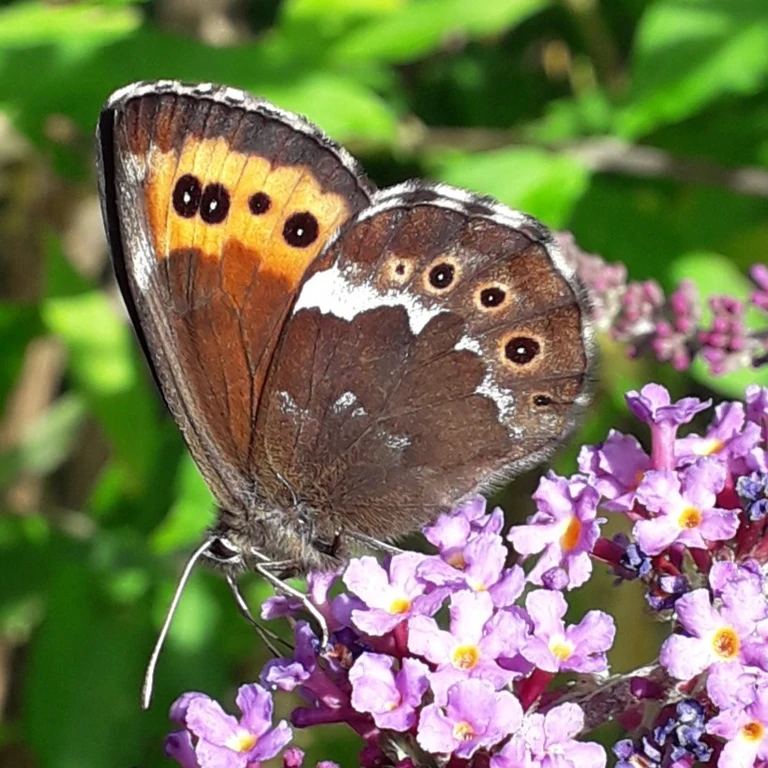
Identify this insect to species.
Erebia ligea
